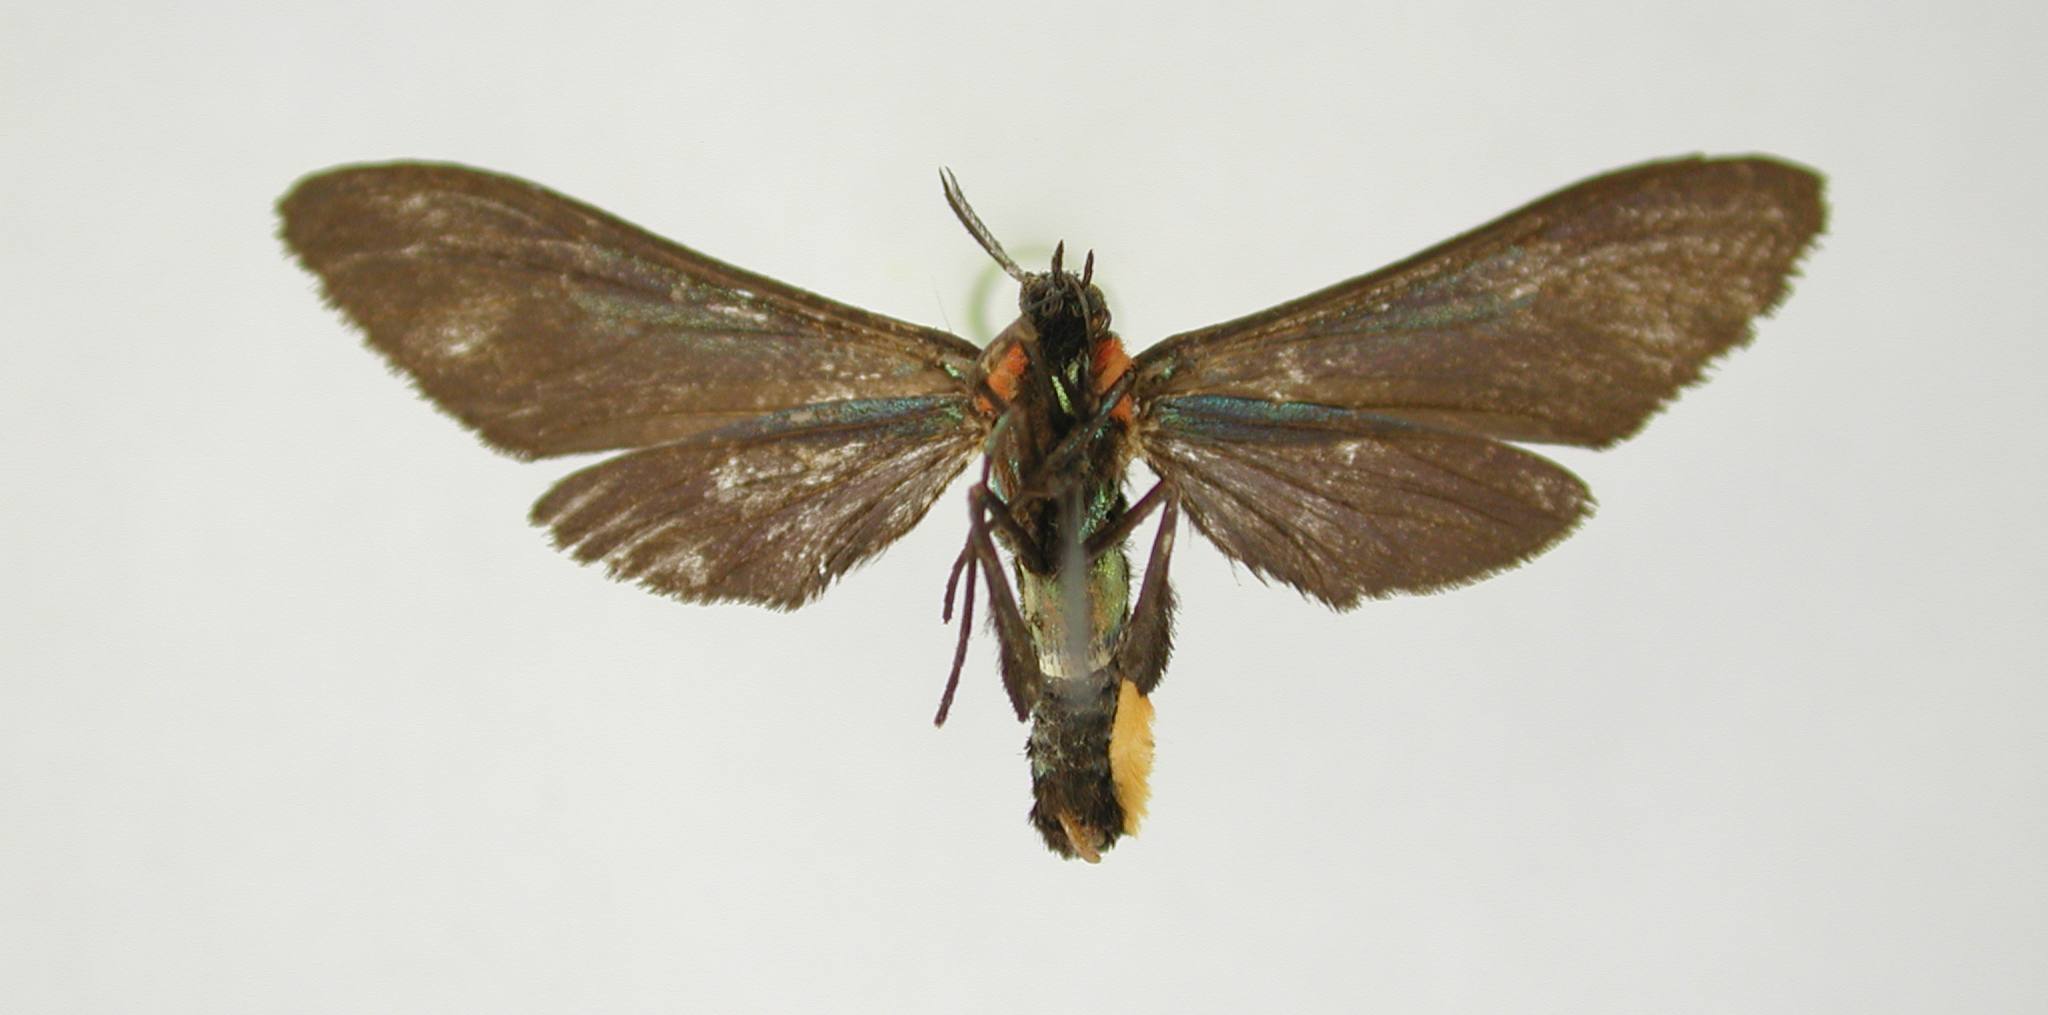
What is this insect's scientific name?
Macrocneme apollinairei
